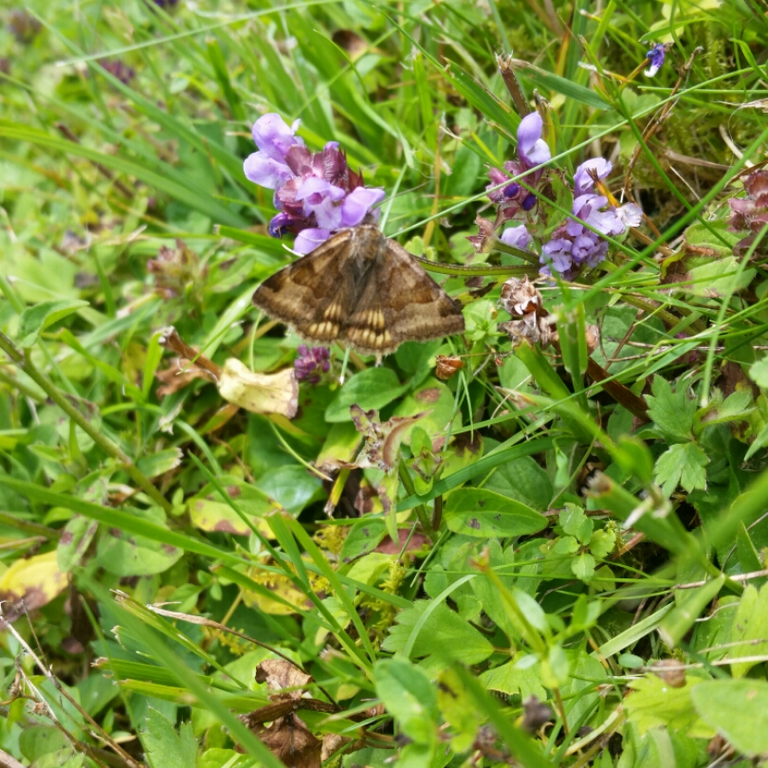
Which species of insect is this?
Euclidia glyphica
